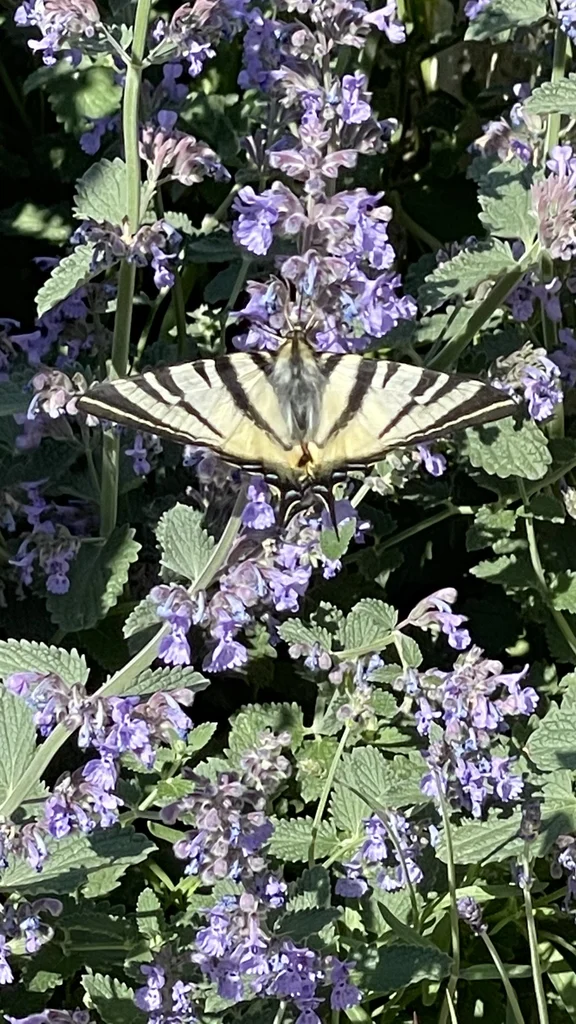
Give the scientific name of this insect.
Iphiclides podalirius
